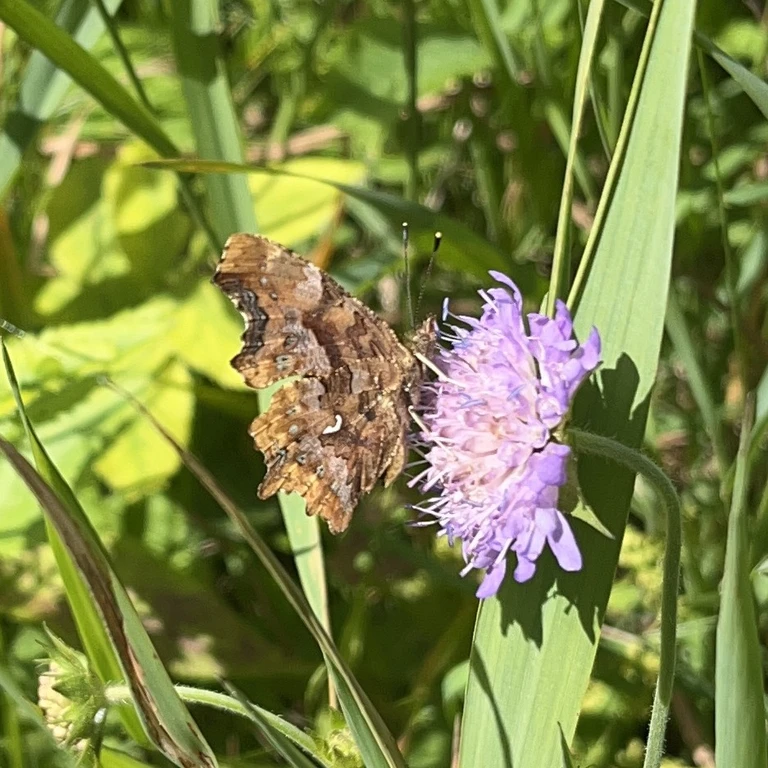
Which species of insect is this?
Polygonia c-album
